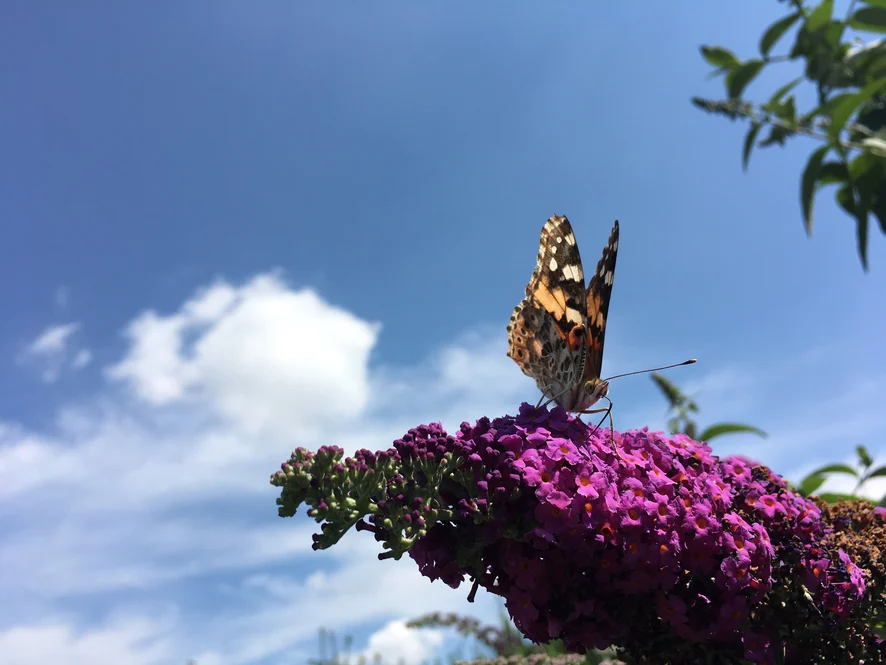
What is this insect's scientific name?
Vanessa cardui
